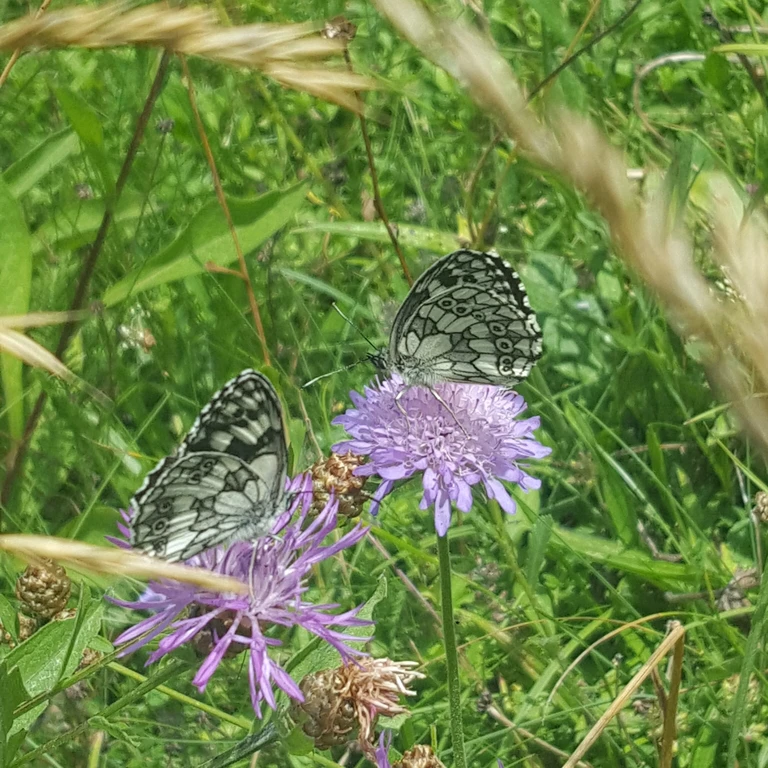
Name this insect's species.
Melanargia galathea
